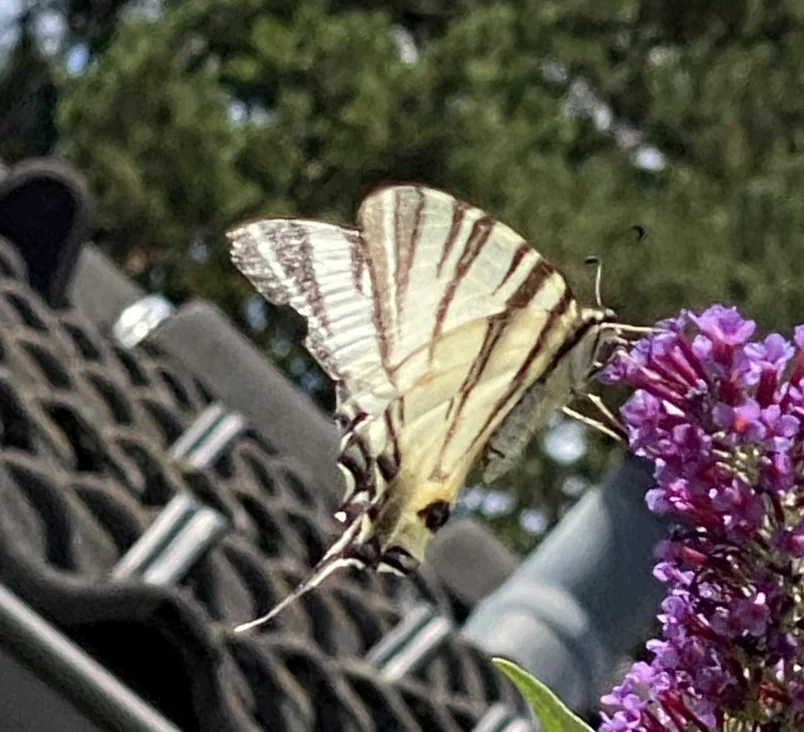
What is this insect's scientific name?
Iphiclides podalirius
